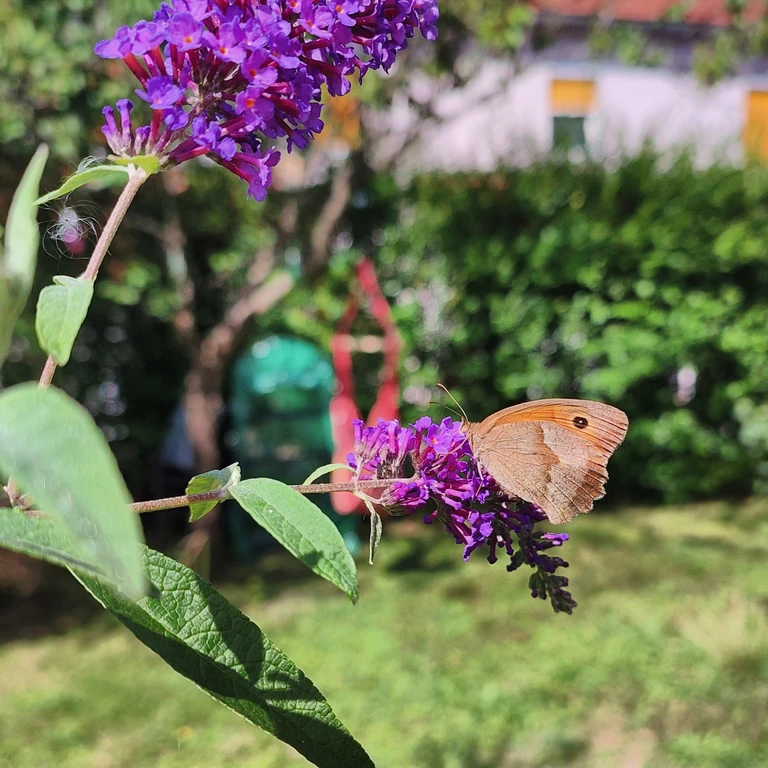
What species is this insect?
Maniola jurtina
